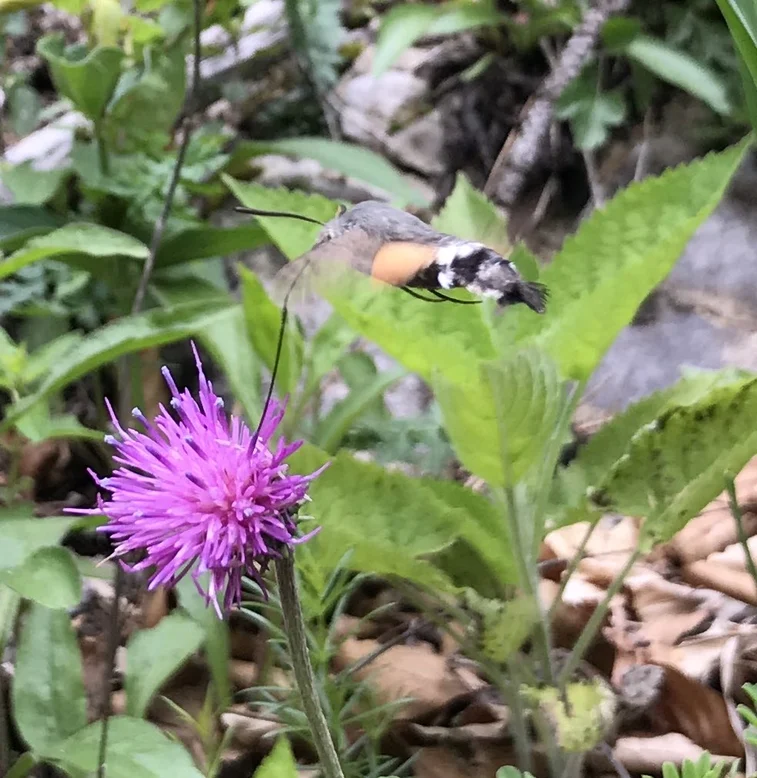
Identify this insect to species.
Macroglossum stellatarum
